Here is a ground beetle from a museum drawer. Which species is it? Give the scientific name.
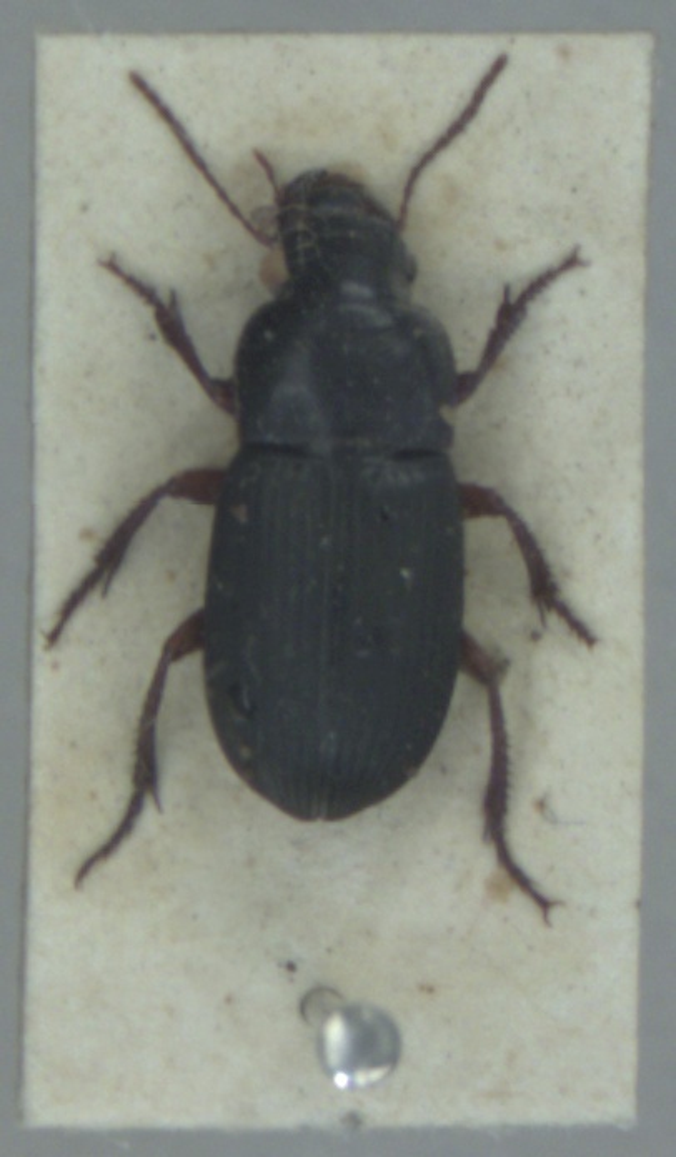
Harpalus rubripes
